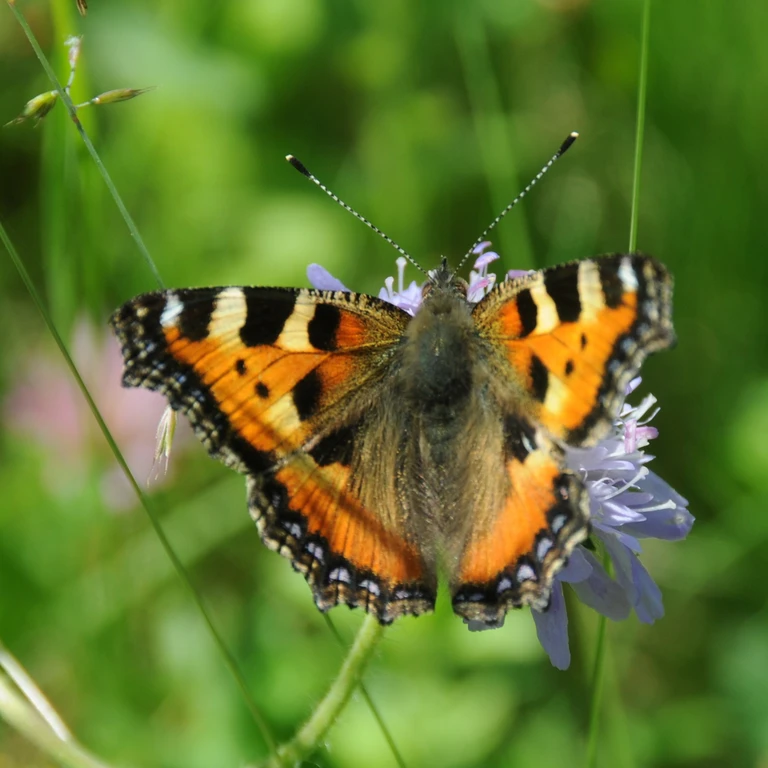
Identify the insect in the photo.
Aglais urticae
